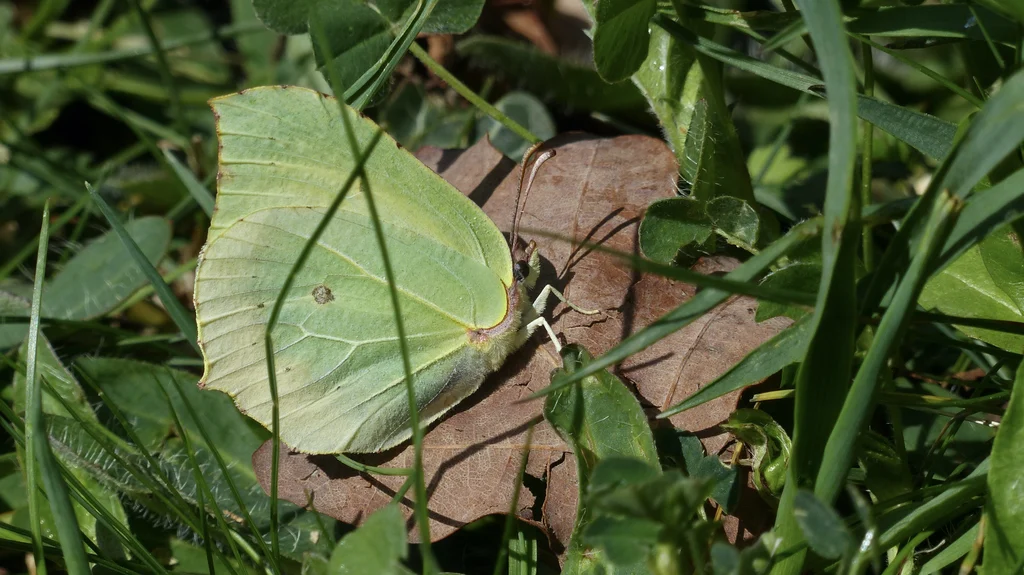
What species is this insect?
Gonepteryx rhamni
